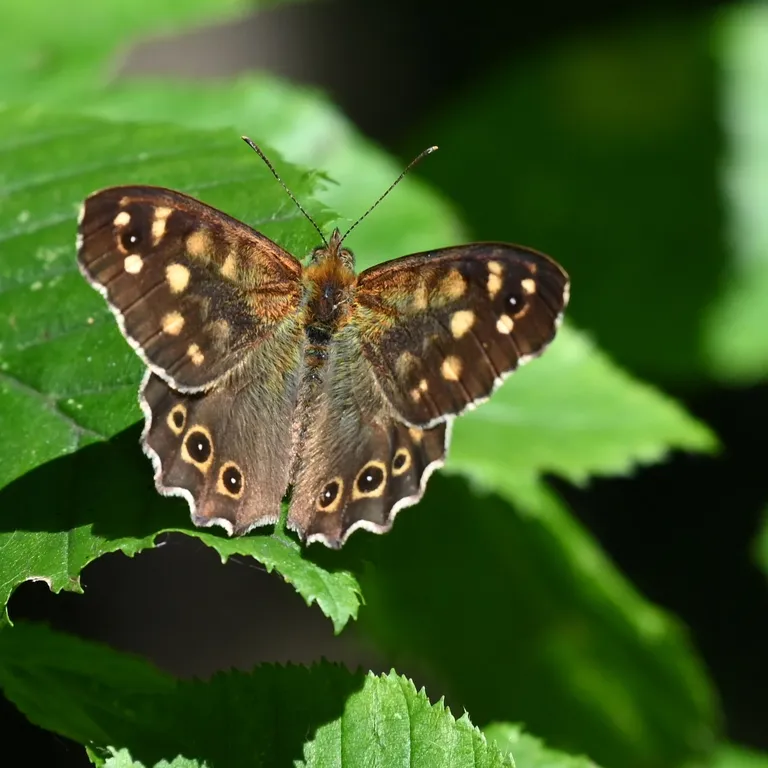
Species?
Pararge aegeria
